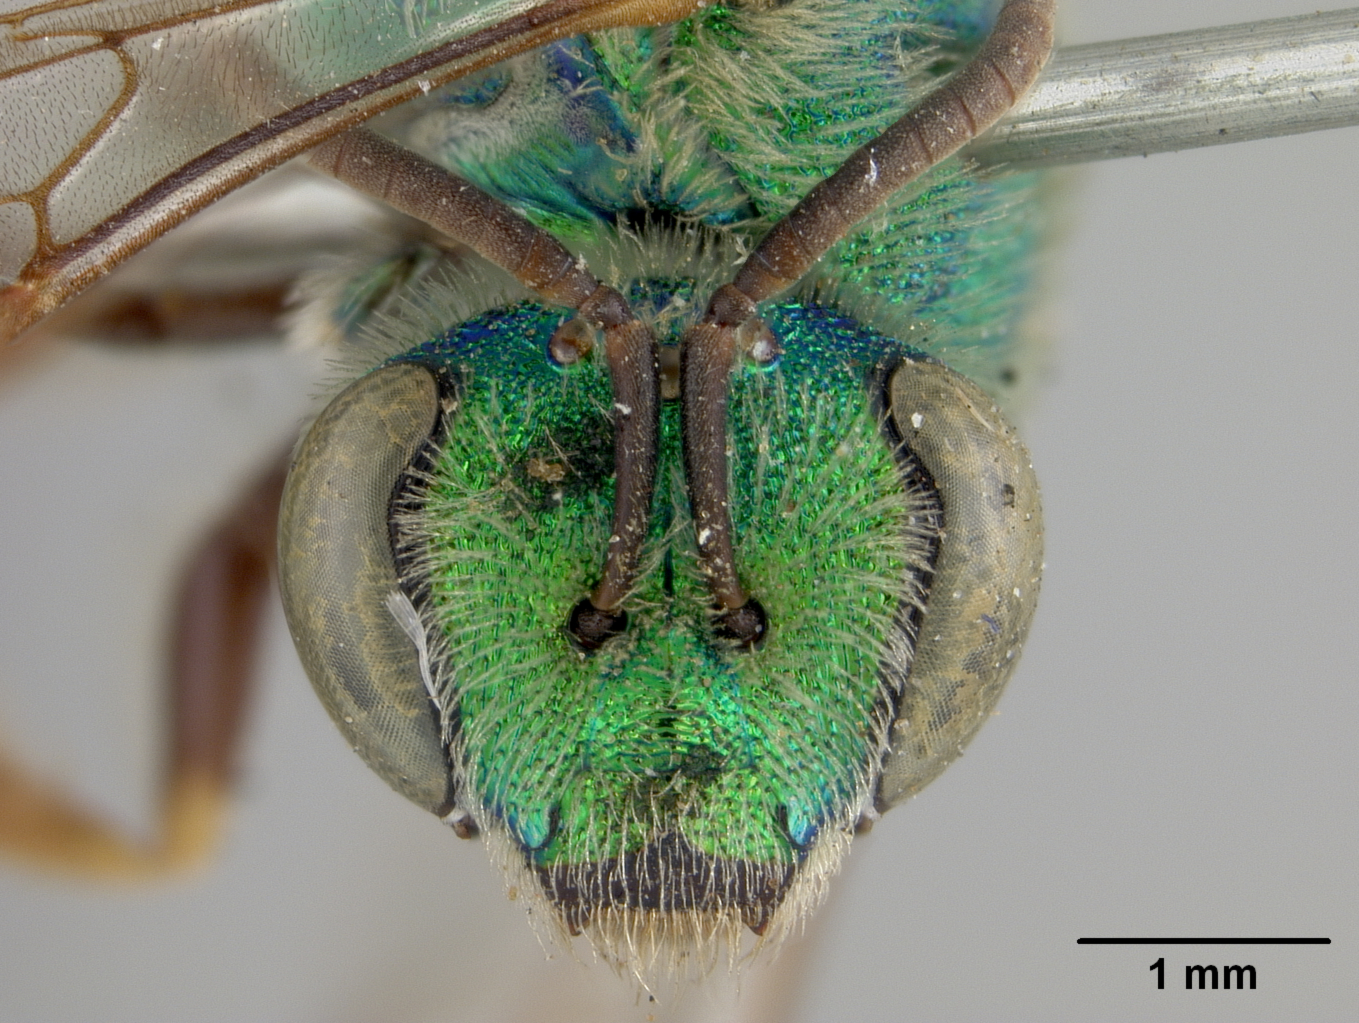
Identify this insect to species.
Agapostemon cockerelli
